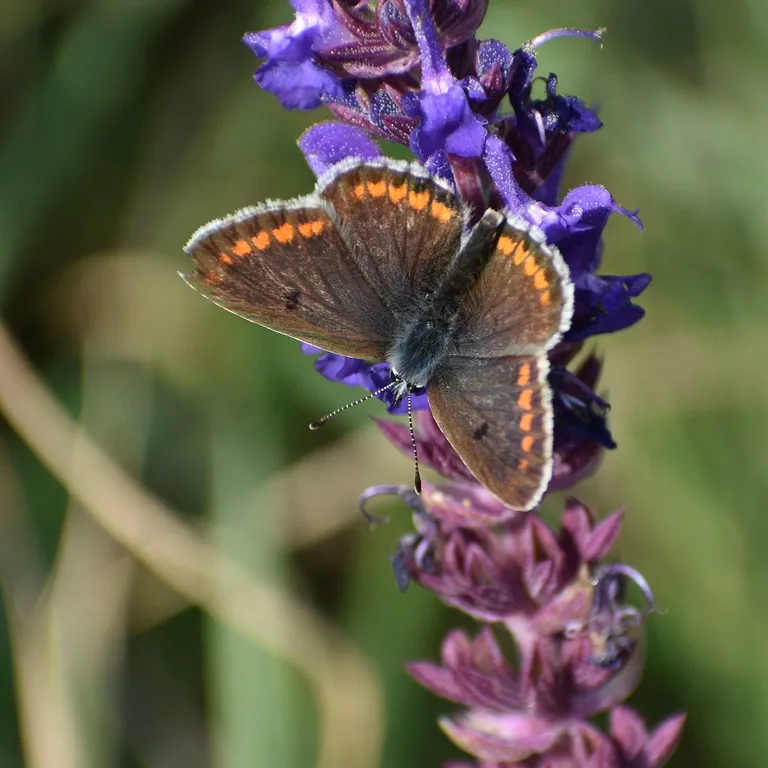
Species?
Aricia agestis/artaxerxes
